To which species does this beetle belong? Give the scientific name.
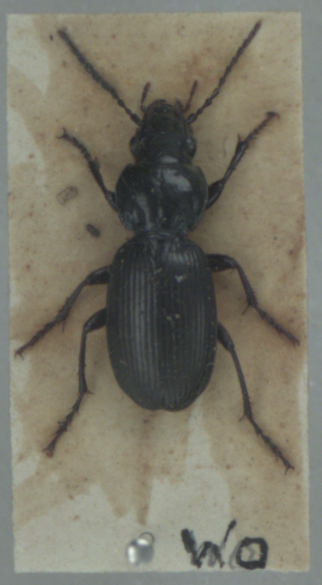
Pterostichus madidus
